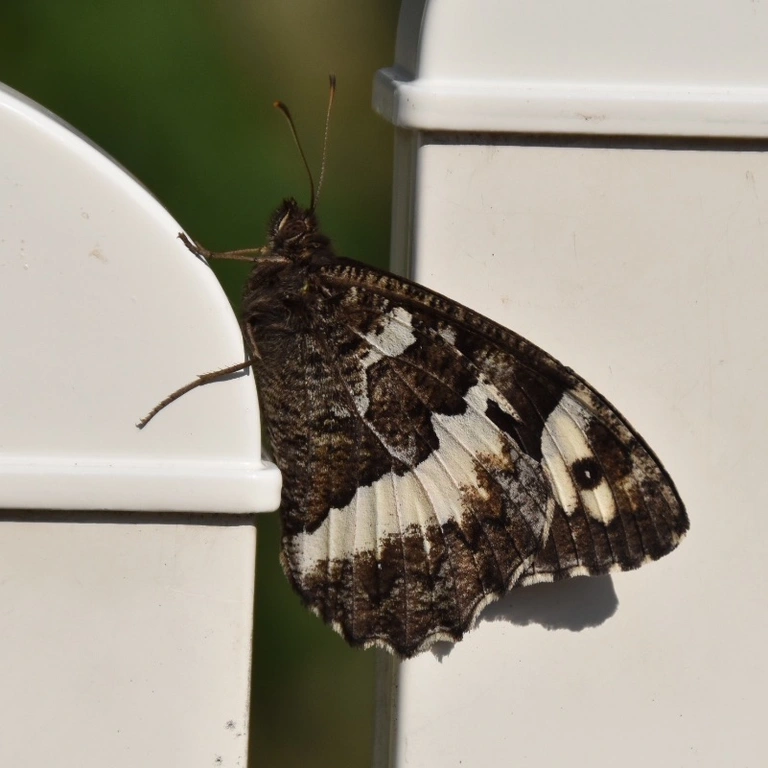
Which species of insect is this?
Brintesia circe
